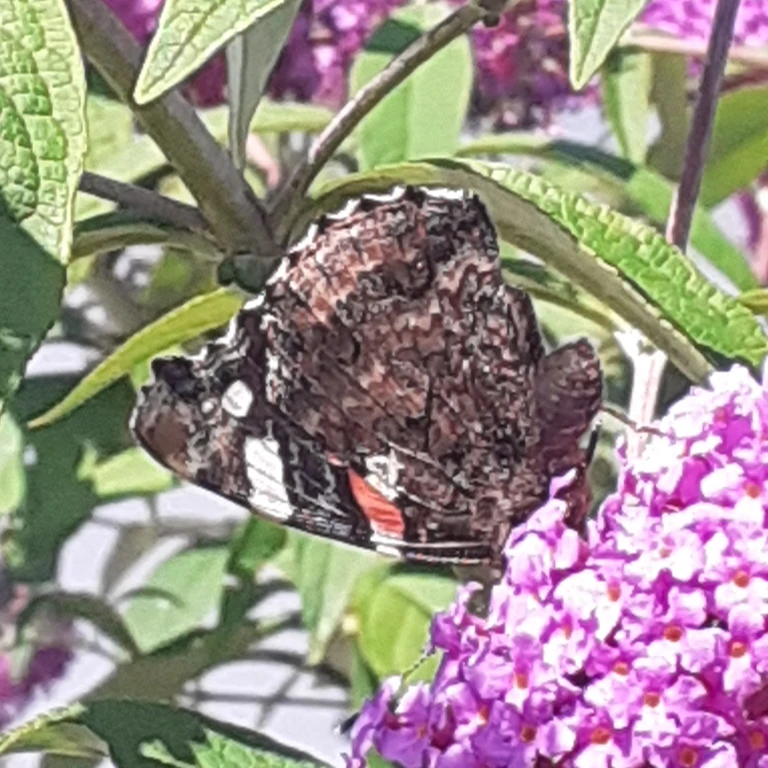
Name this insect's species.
Vanessa atalanta
